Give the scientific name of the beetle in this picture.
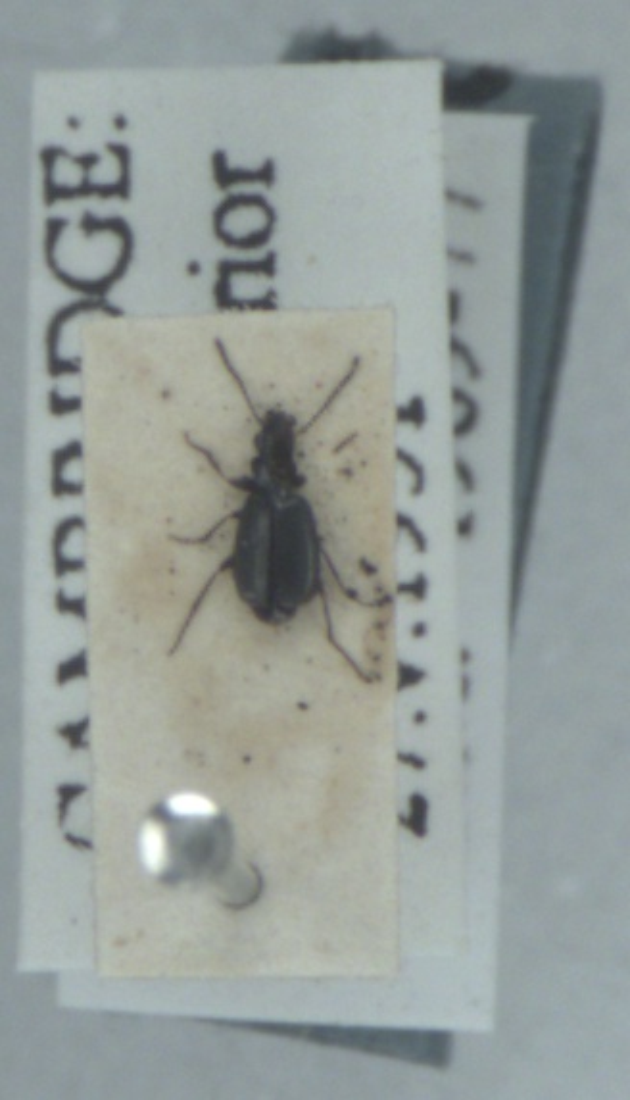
Syntomus truncatellus
